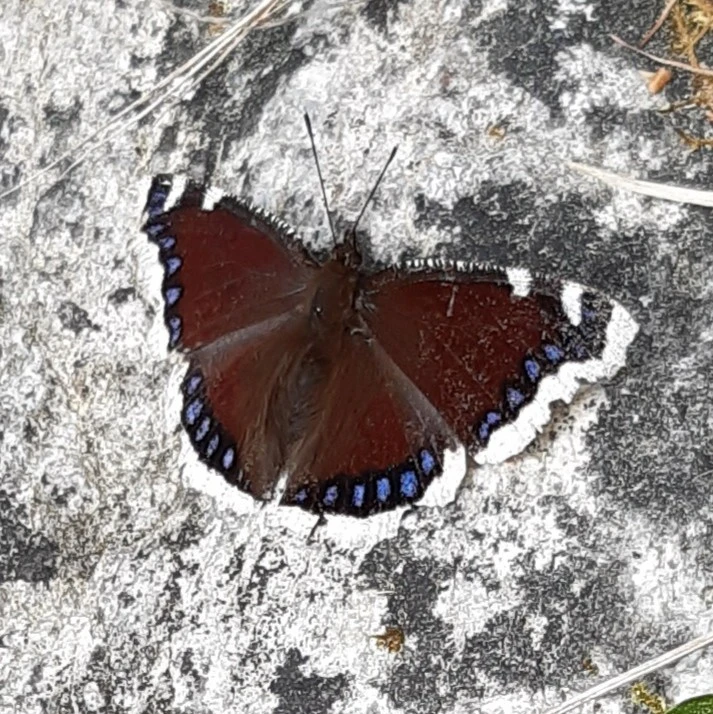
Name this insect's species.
Nymphalis antiopa
